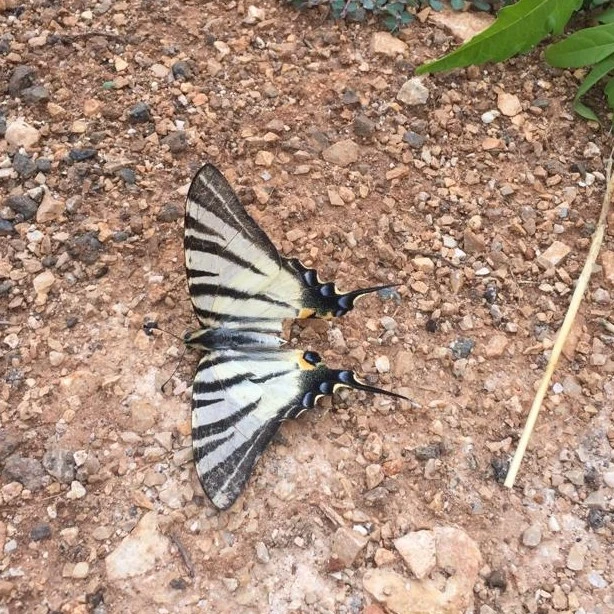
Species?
Iphiclides podalirius
